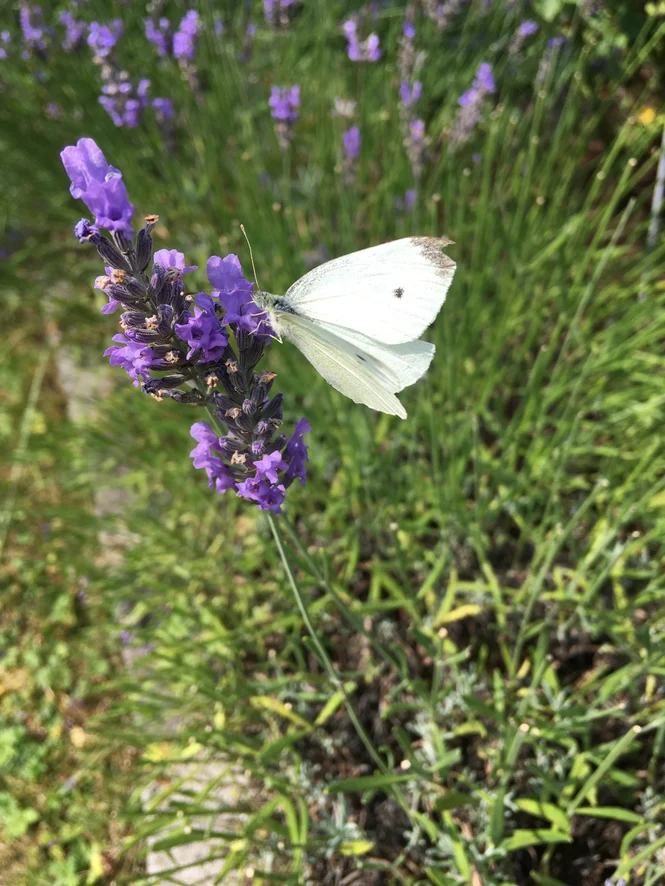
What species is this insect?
Pieris rapae
